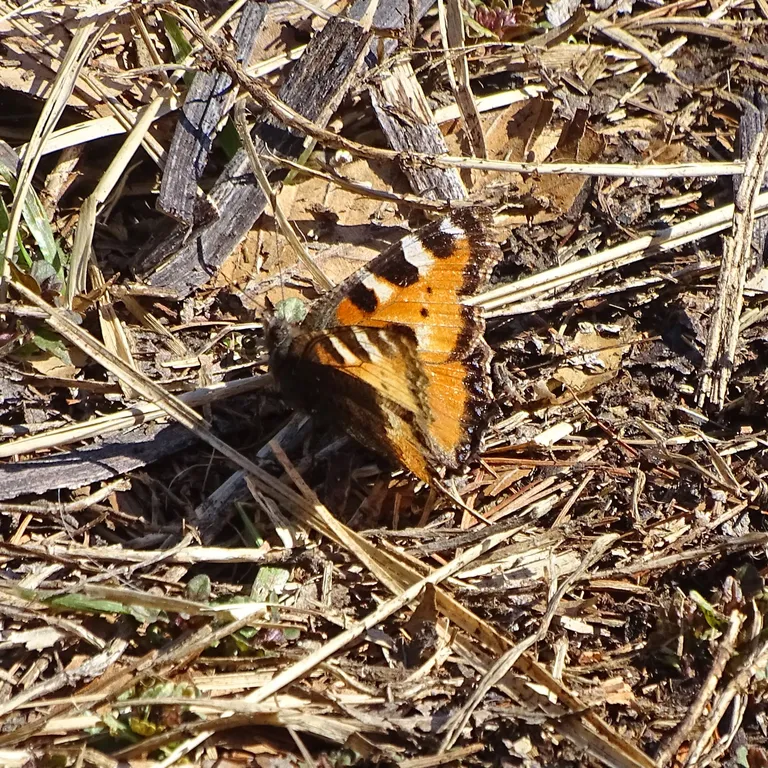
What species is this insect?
Aglais urticae
